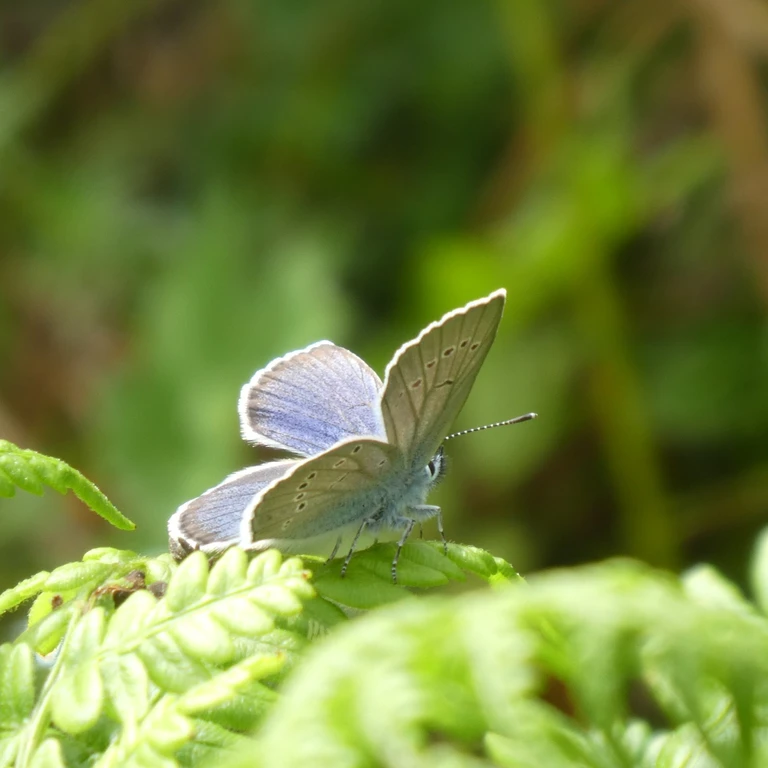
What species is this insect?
Cyaniris semiargus
